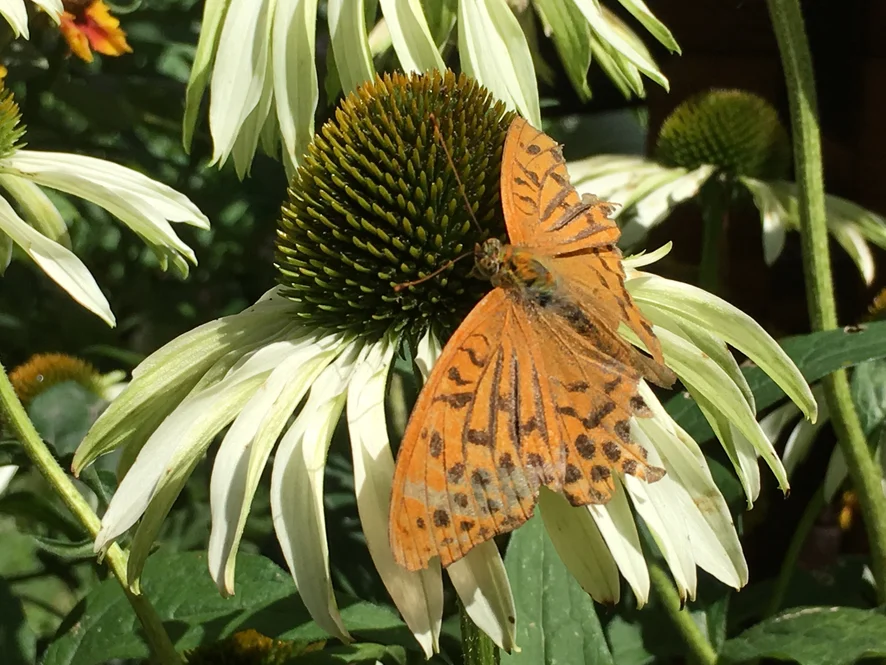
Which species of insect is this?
Argynnis paphia
